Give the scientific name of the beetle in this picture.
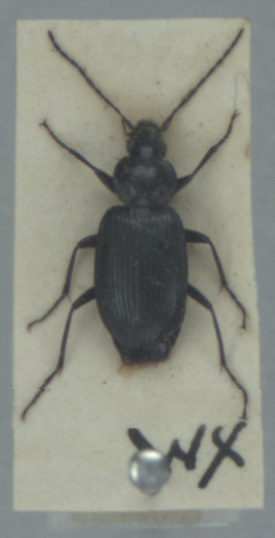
Agonum emarginatum
